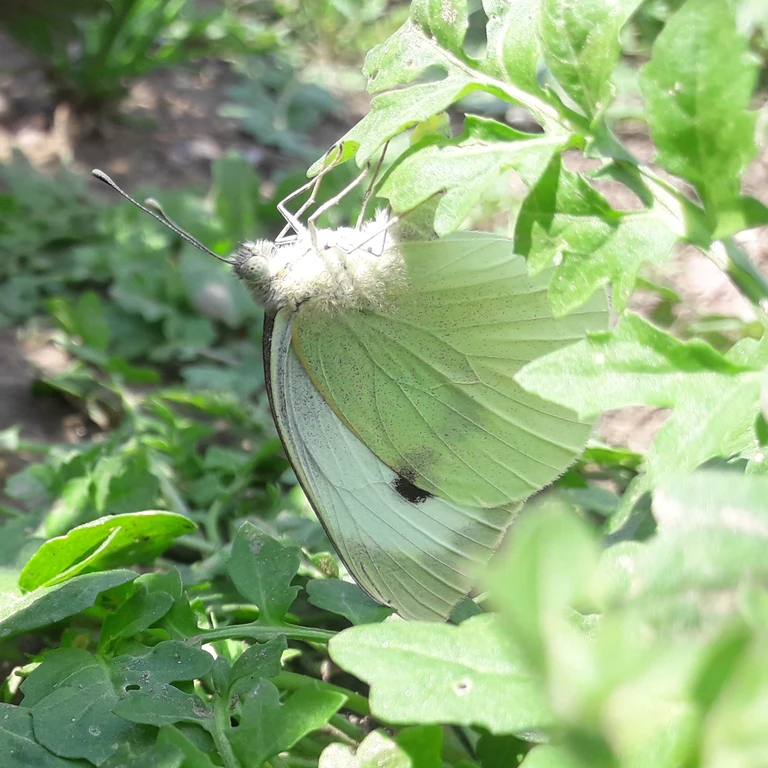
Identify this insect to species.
Pieris brassicae
